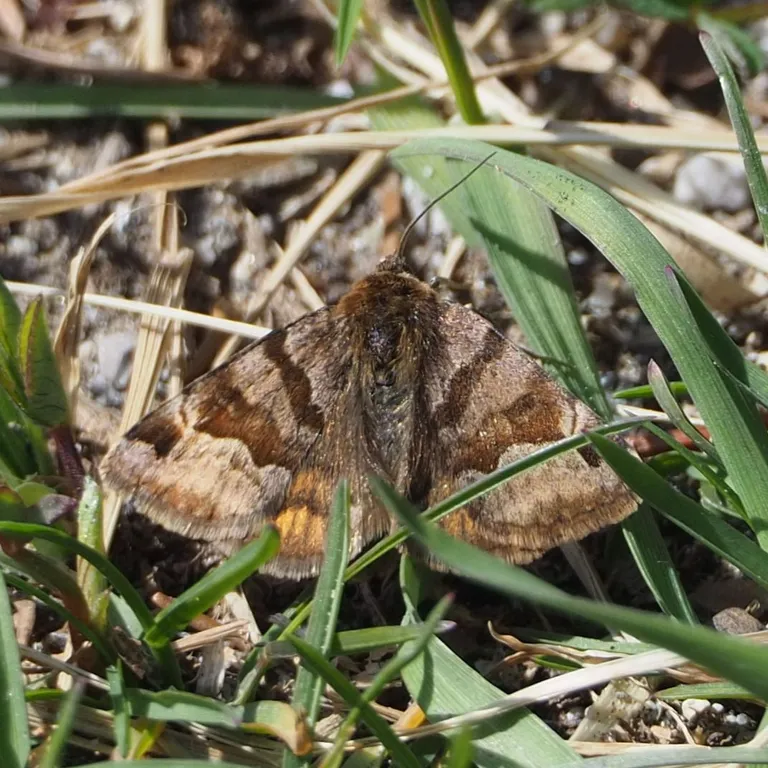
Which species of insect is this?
Euclidia glyphica
